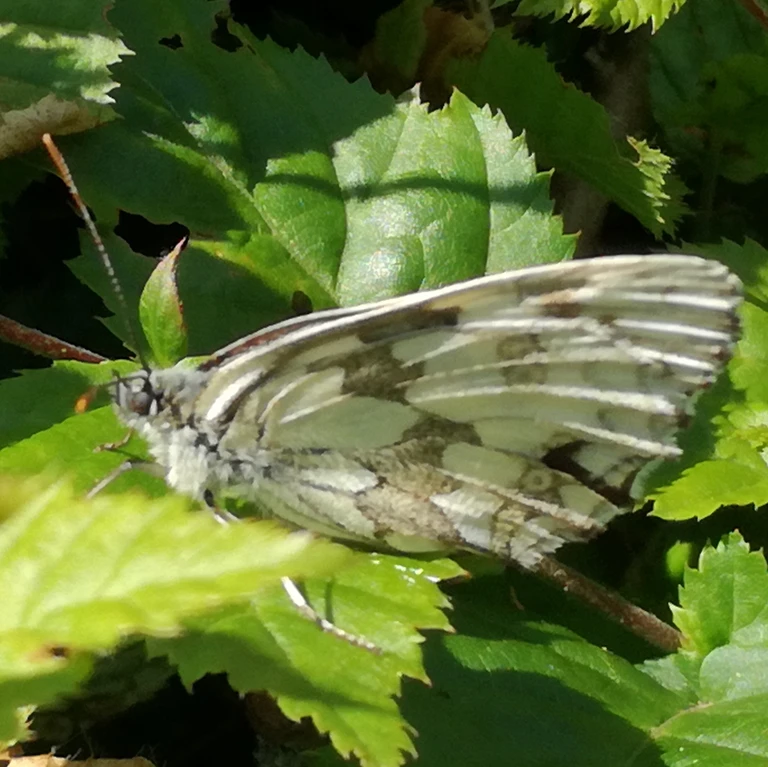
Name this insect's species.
Melanargia galathea
